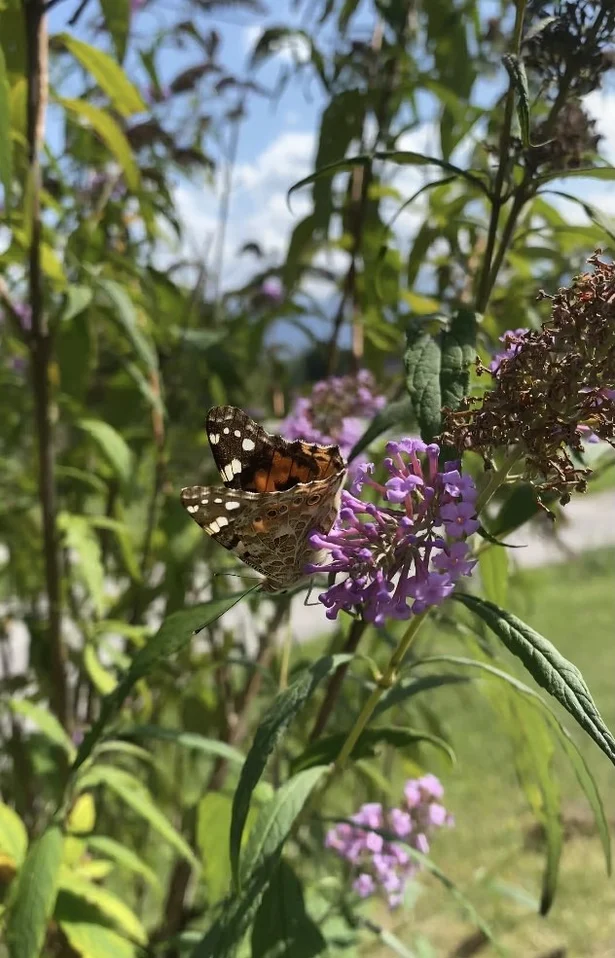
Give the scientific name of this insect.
Vanessa cardui
